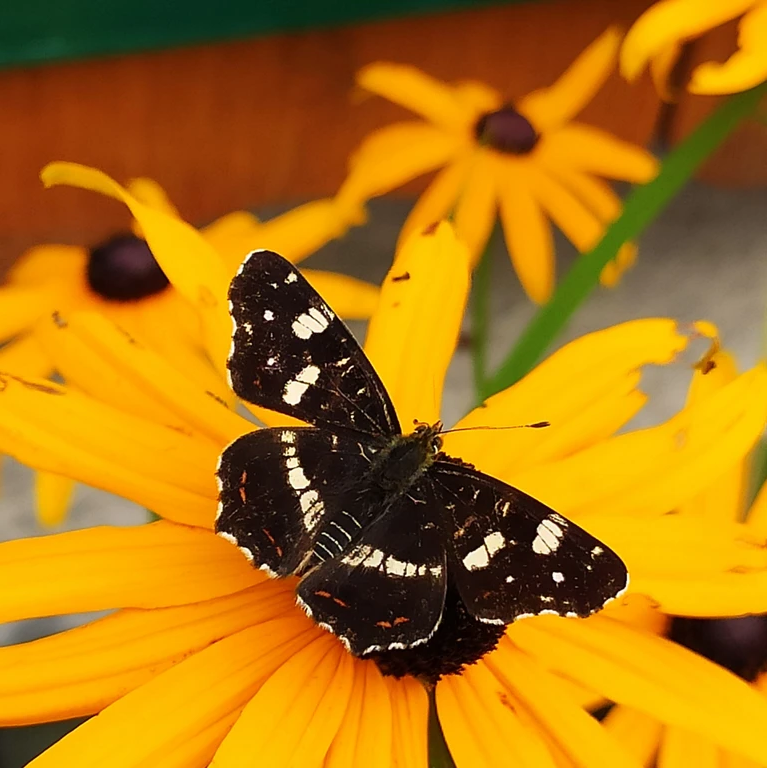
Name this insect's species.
Araschnia levana
